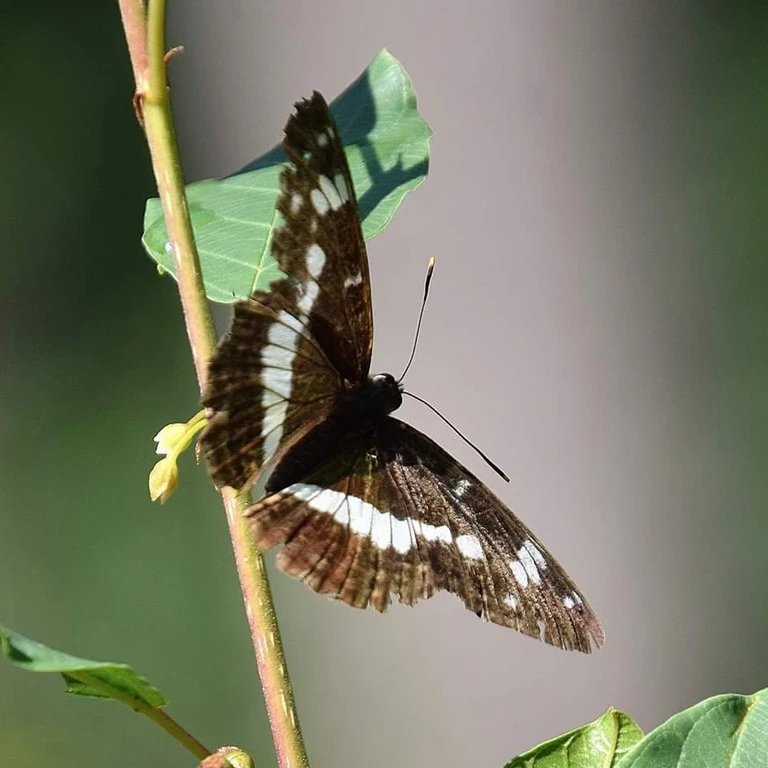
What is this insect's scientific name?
Limenitis camilla (also Ladoga camilla)
